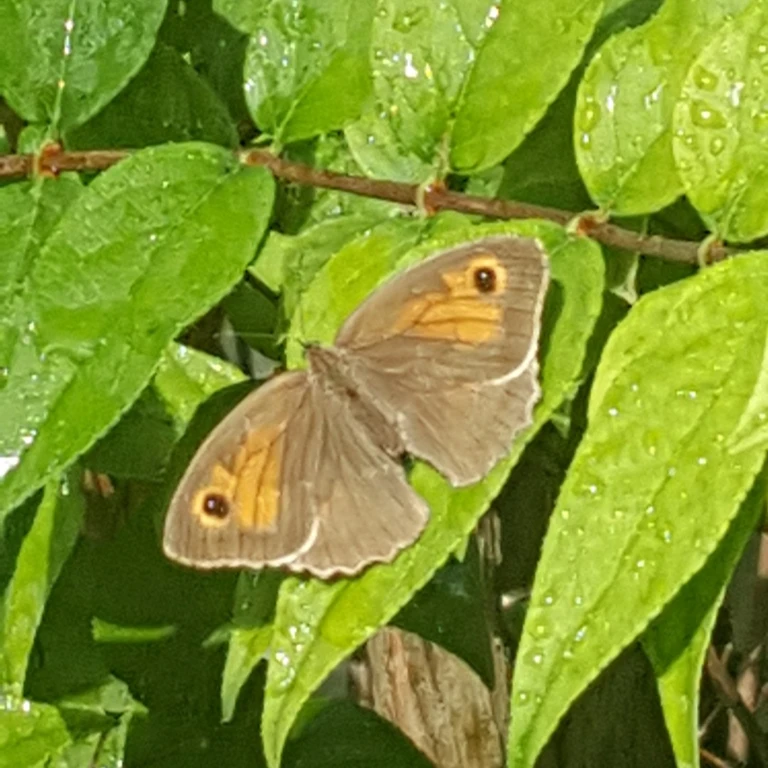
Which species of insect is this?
Maniola jurtina
